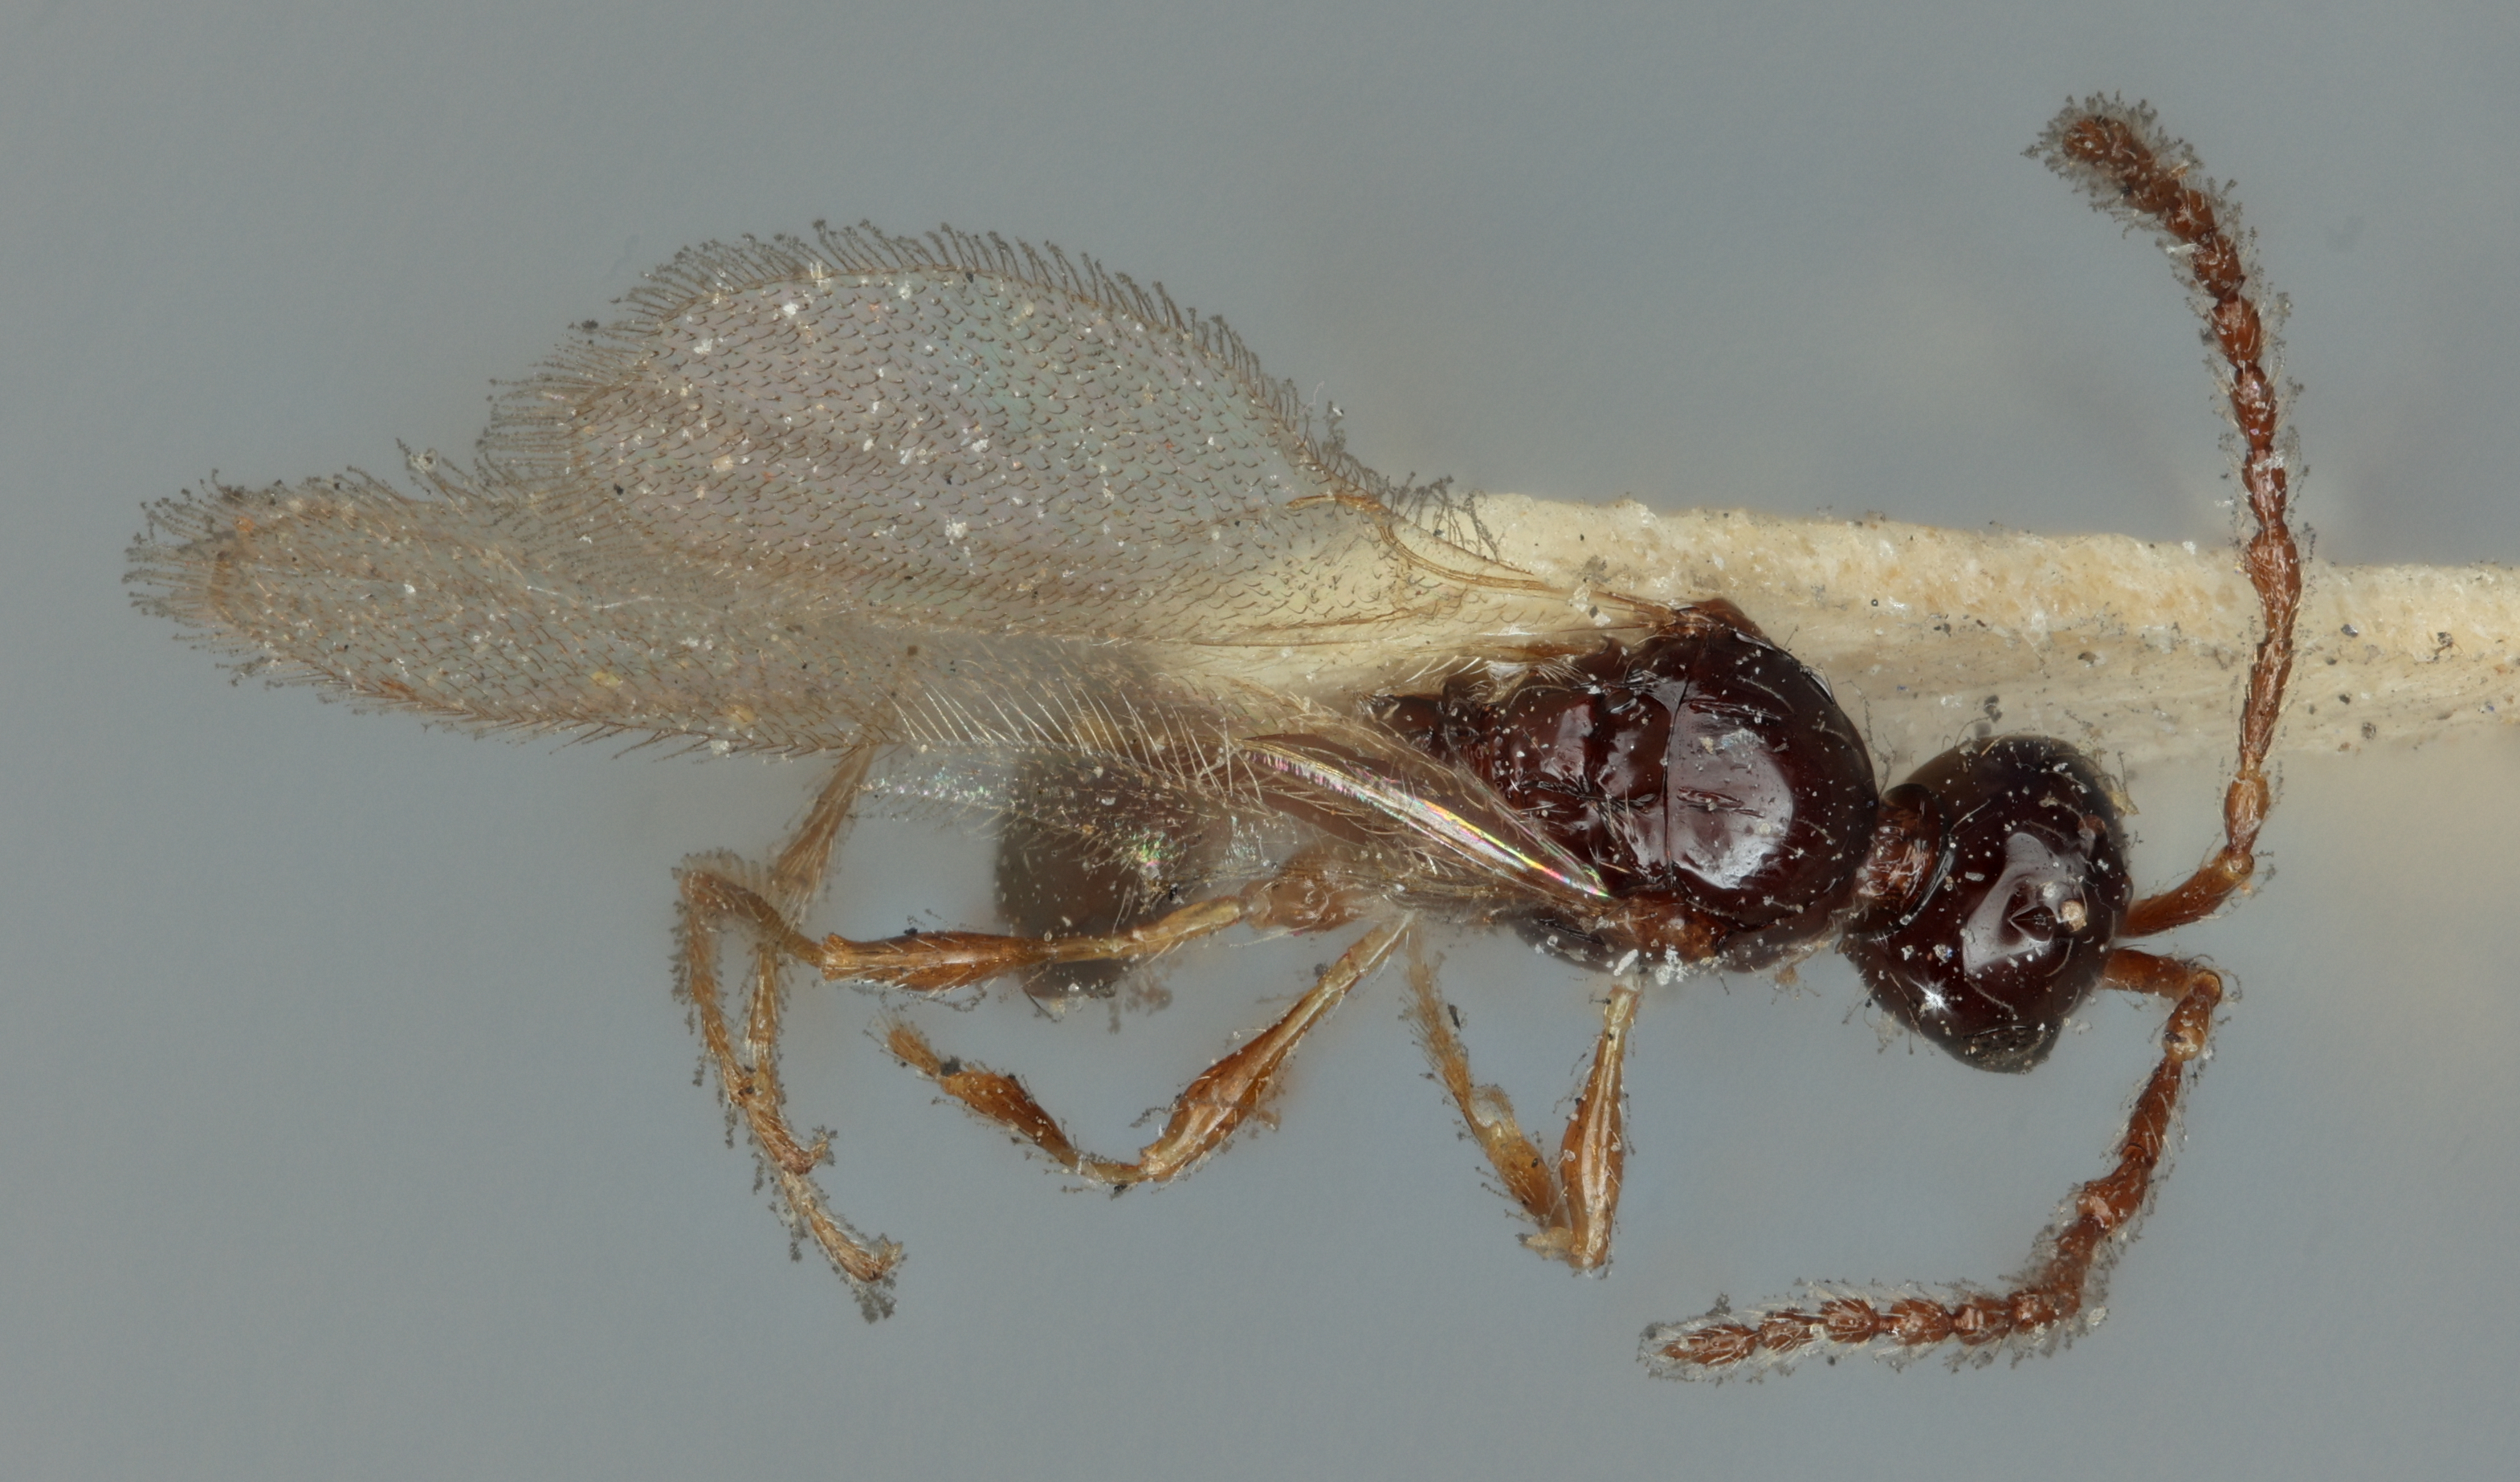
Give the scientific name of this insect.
Hemilexis californica
